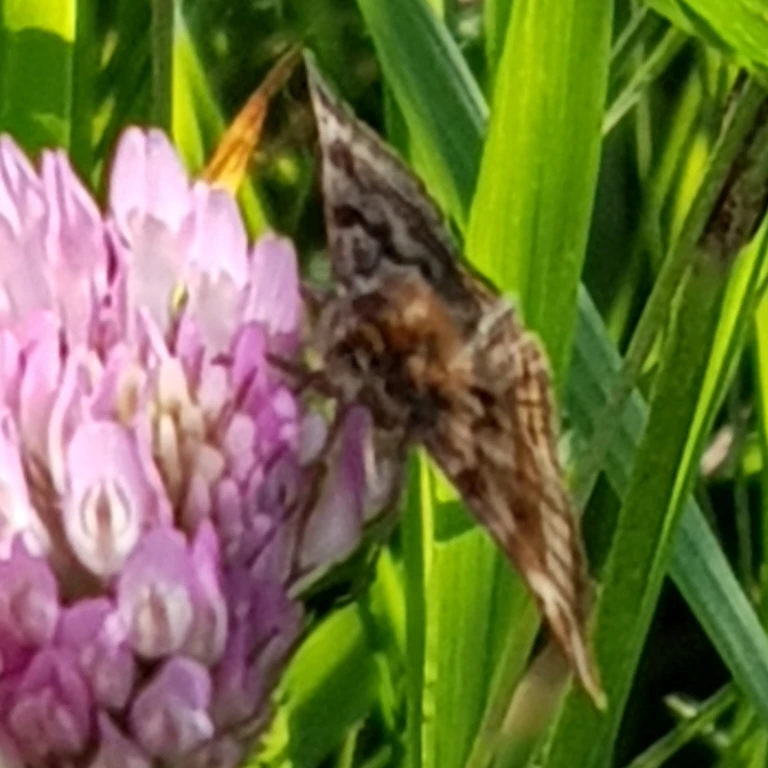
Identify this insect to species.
Euclidia glyphica
